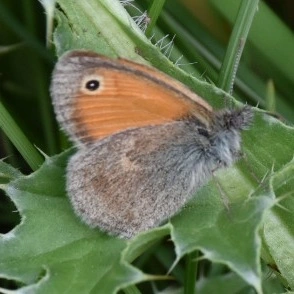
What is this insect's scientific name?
Coenonympha pamphilus
